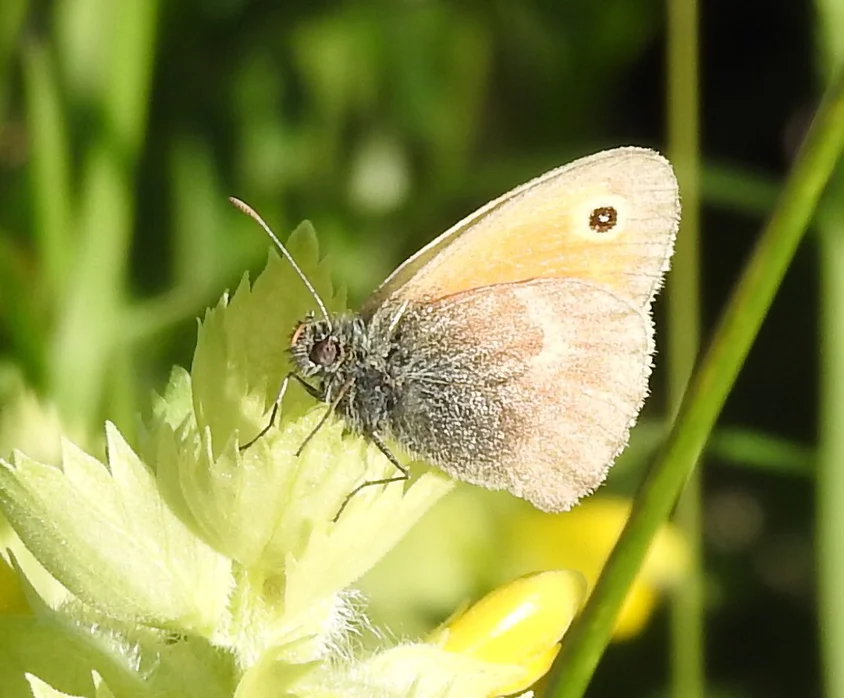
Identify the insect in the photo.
Coenonympha pamphilus
